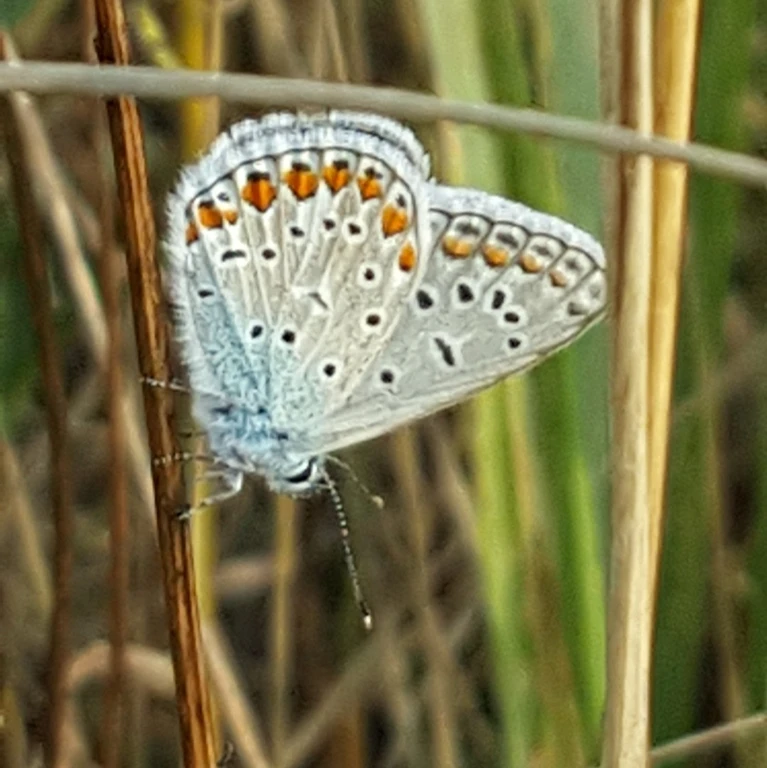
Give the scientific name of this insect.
Polyommatus icarus
